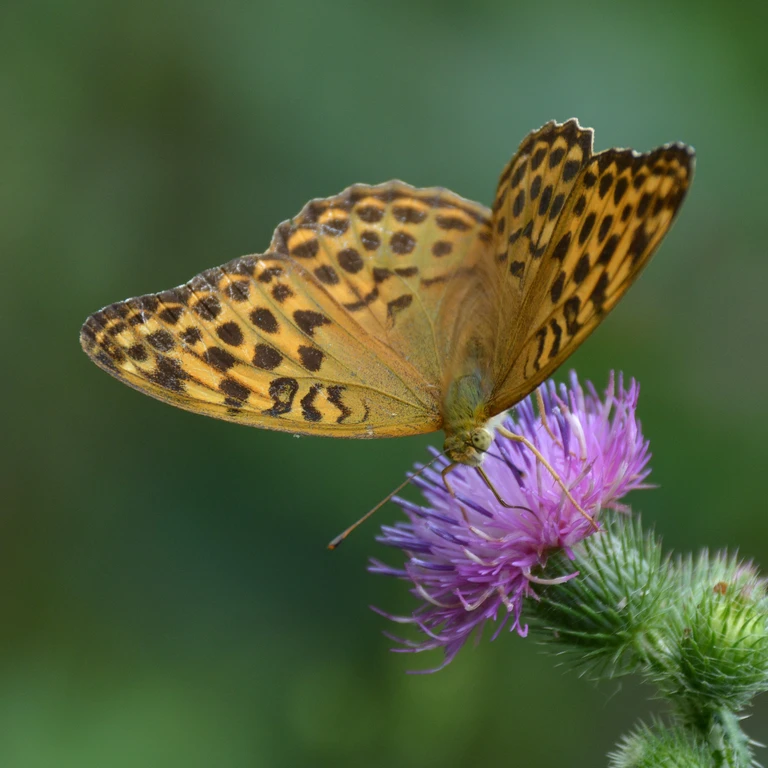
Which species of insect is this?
Argynnis paphia
